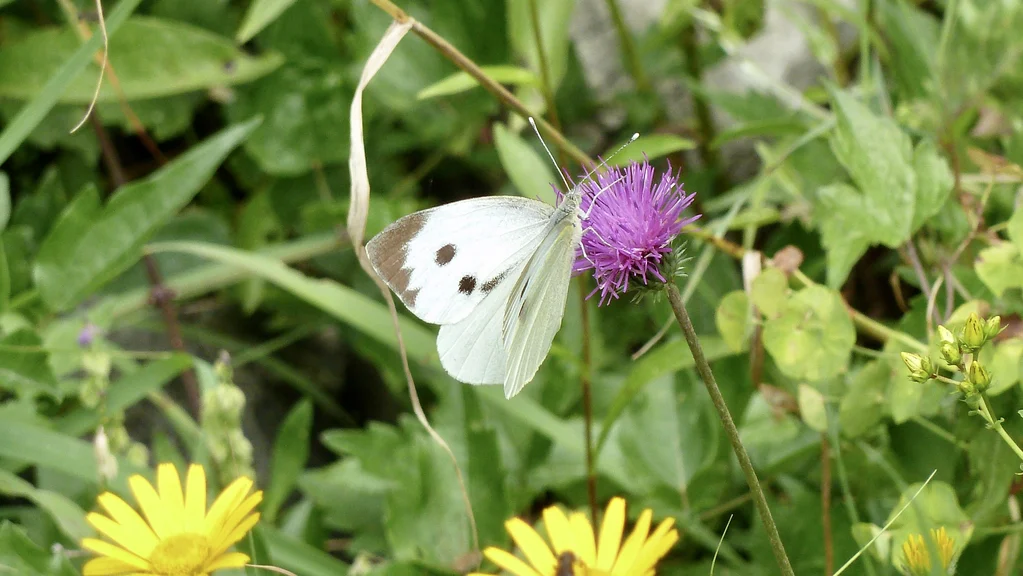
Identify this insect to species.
Pieris brassicae
